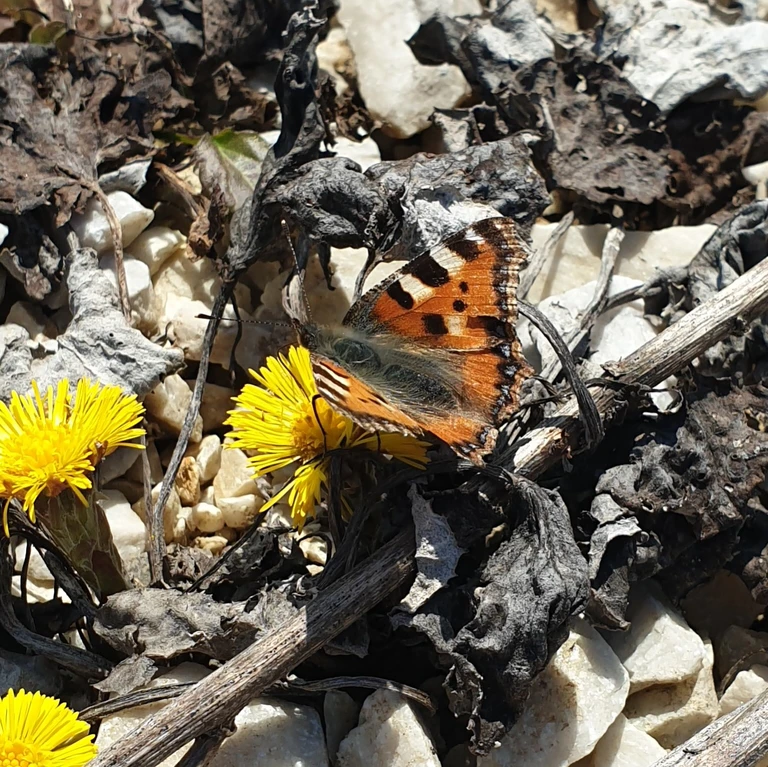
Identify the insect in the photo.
Aglais urticae
